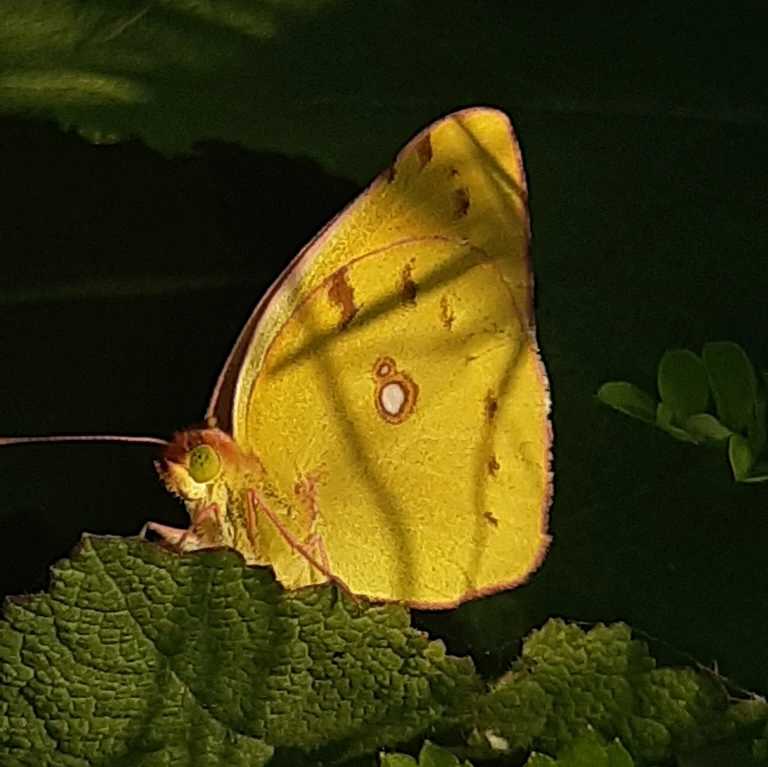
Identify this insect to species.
Colias croceus
